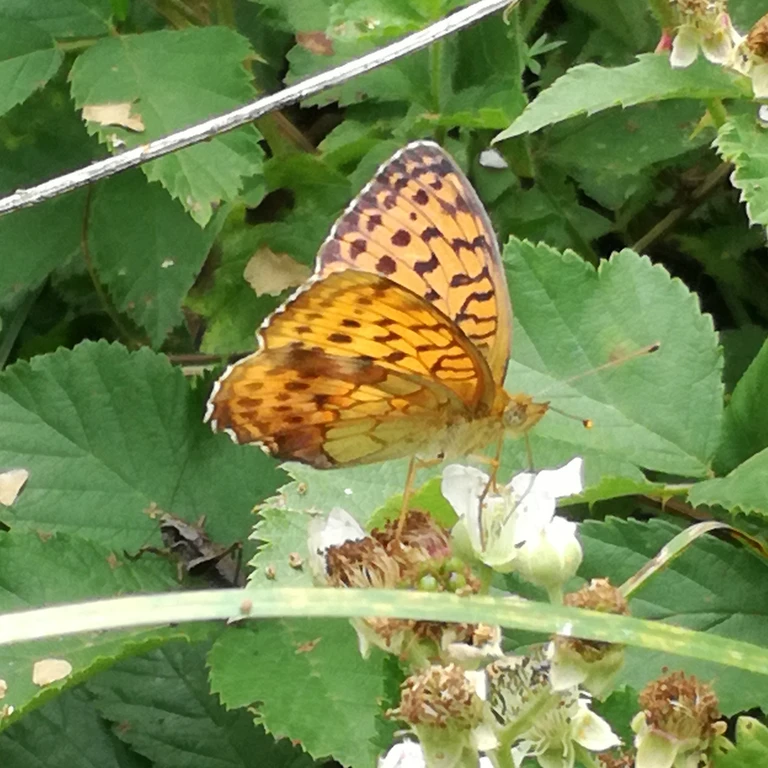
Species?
Brenthis daphne
